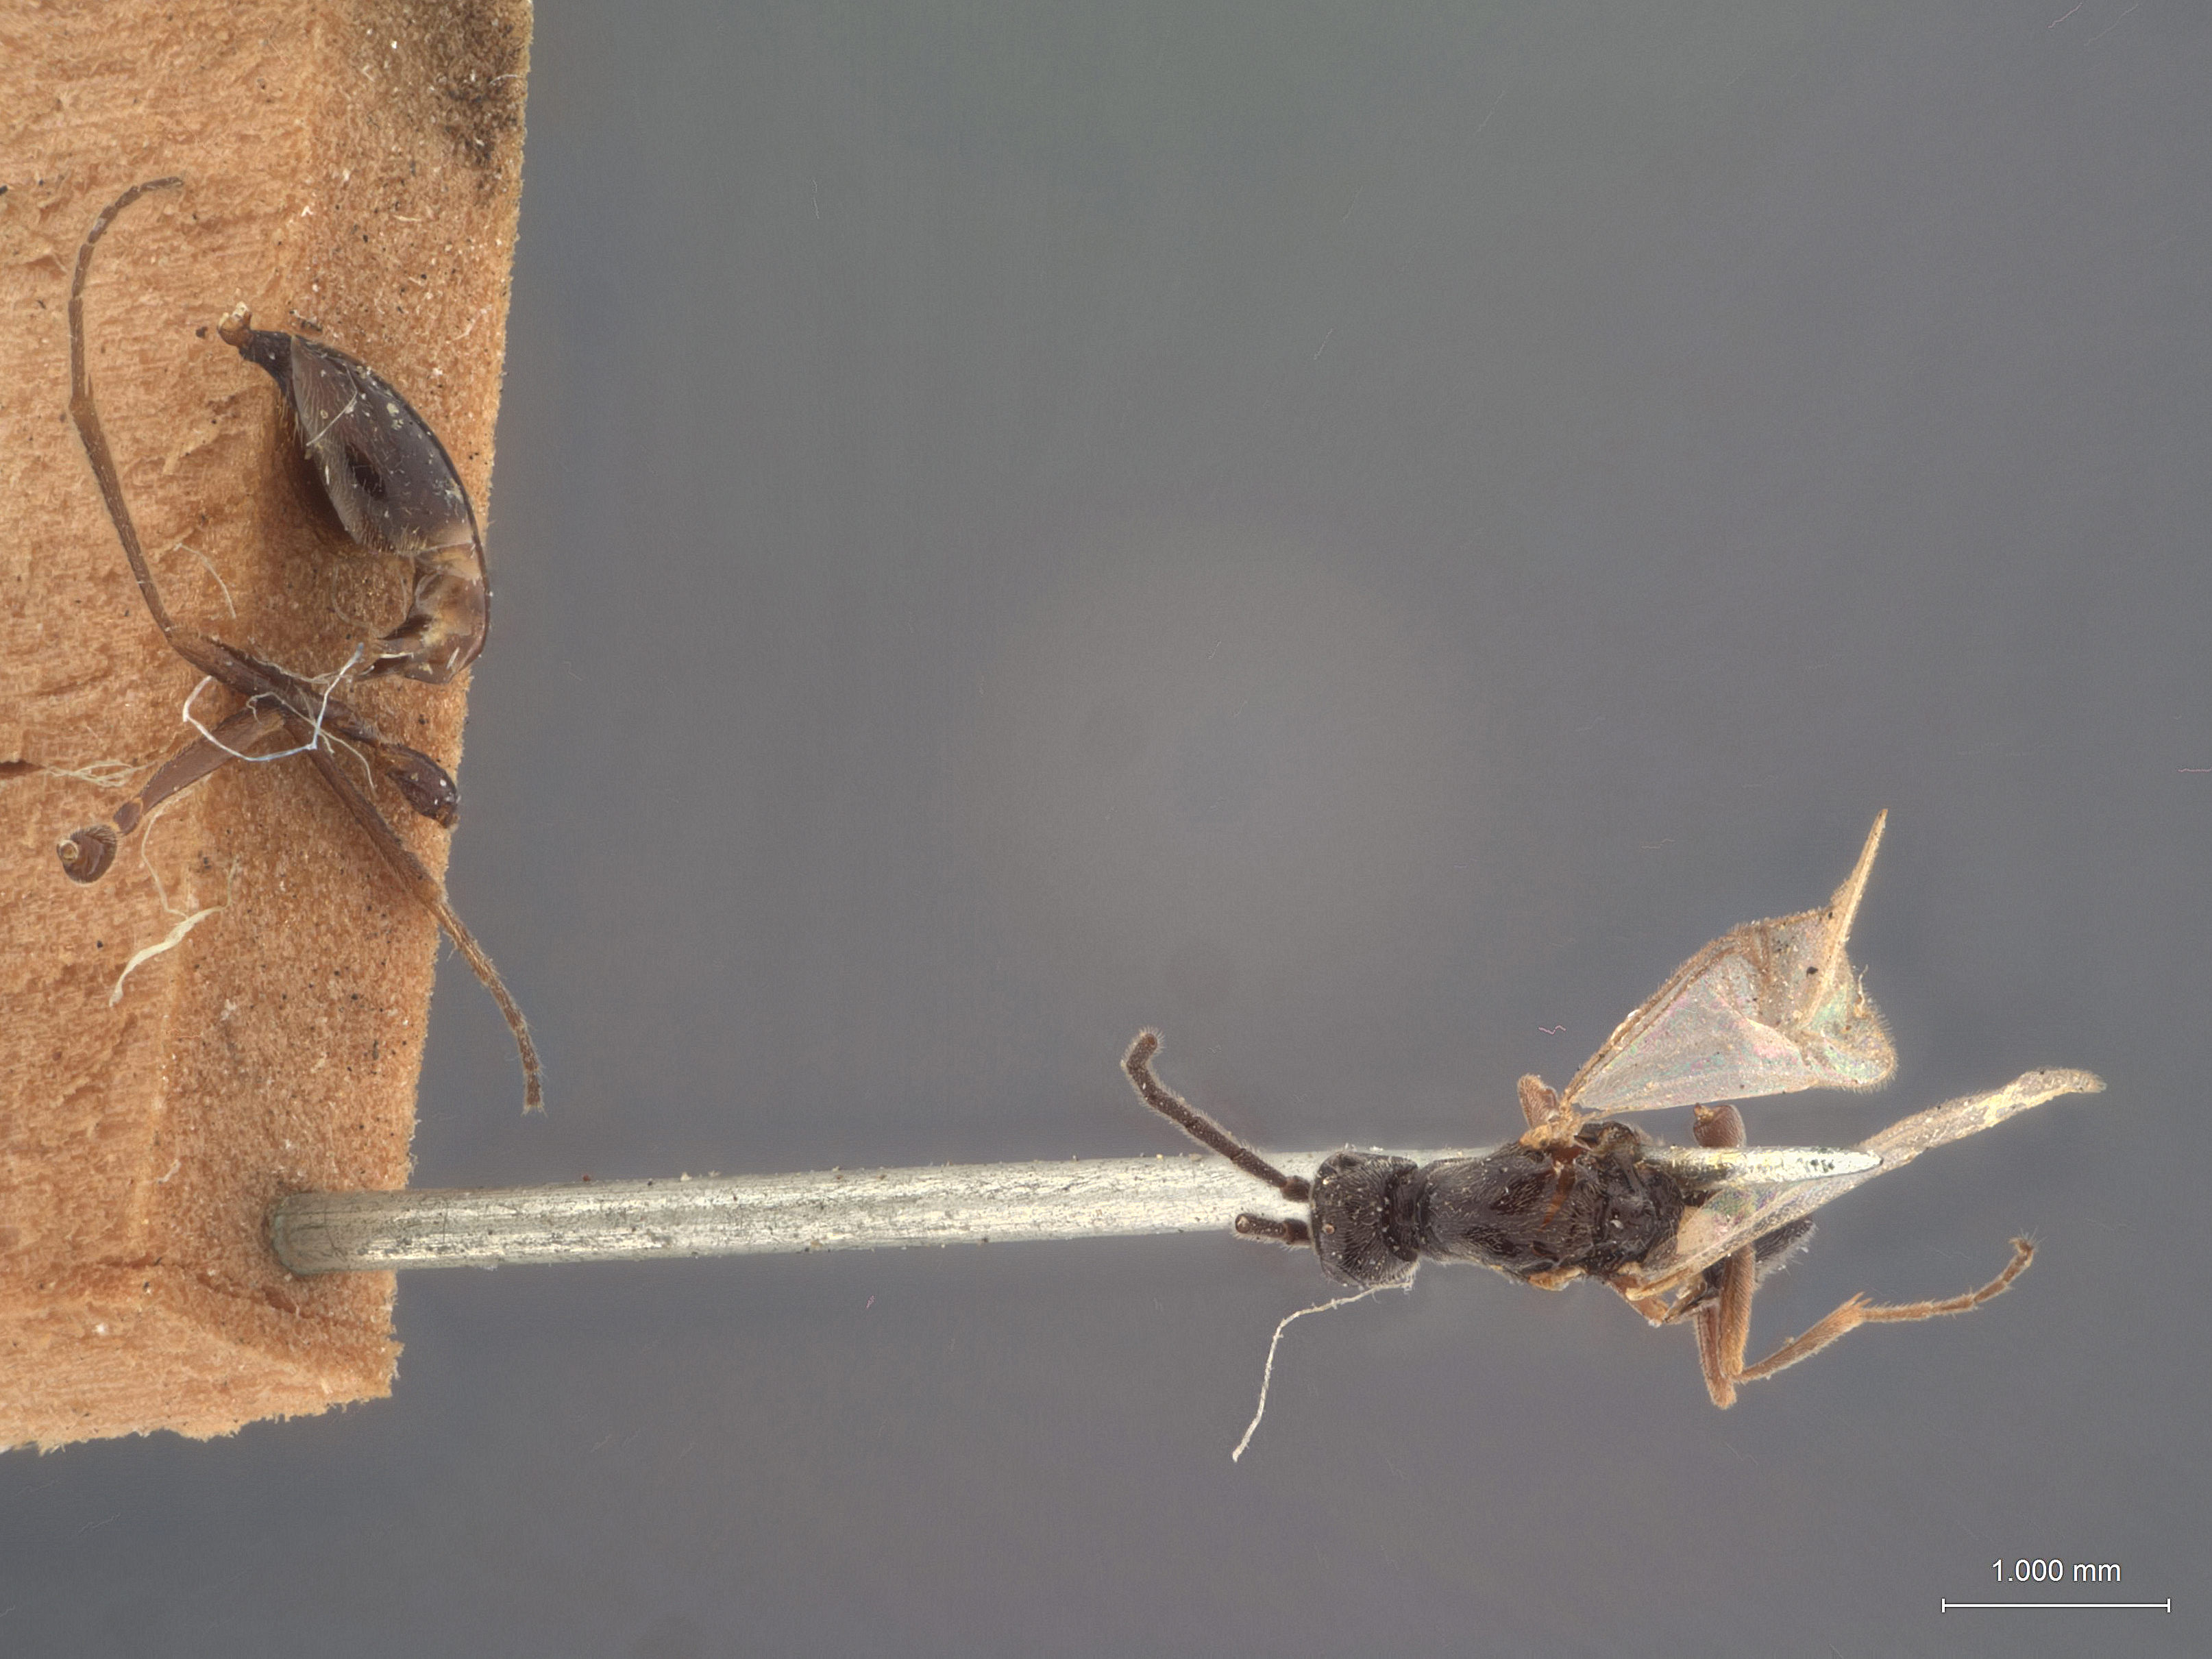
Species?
Proctotrypes nigripes
